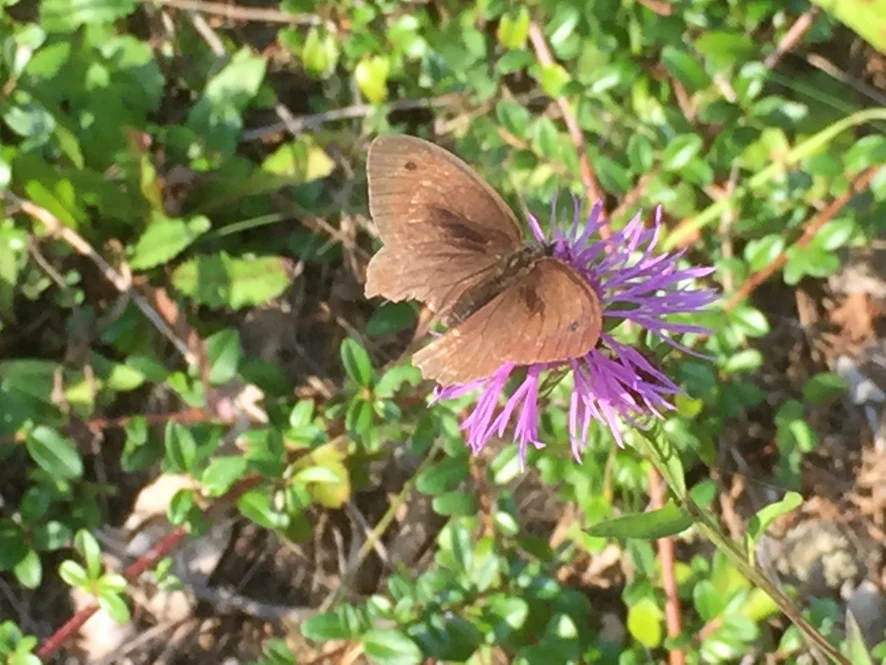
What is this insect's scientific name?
Maniola jurtina
